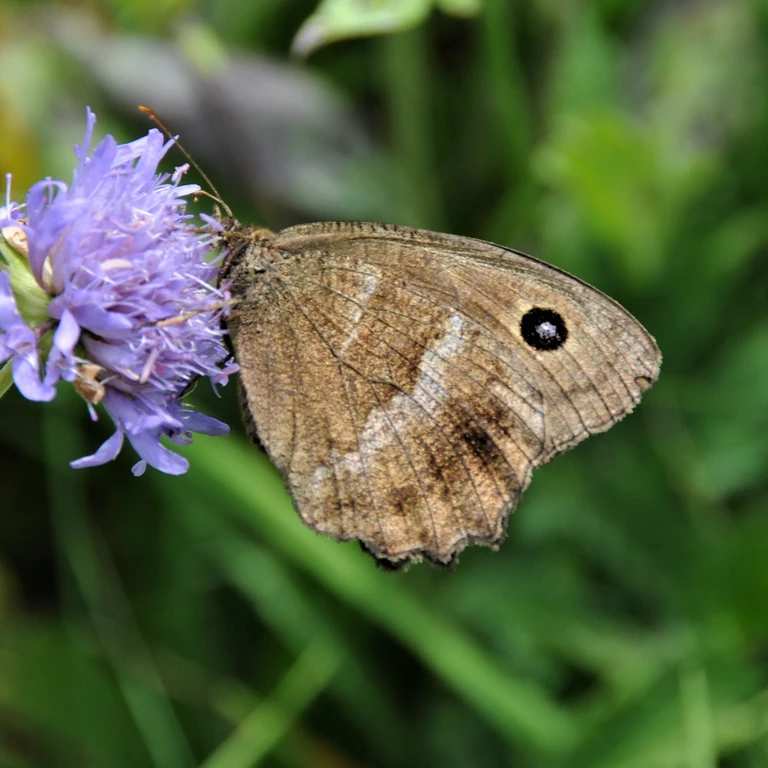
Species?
Minois dryas
